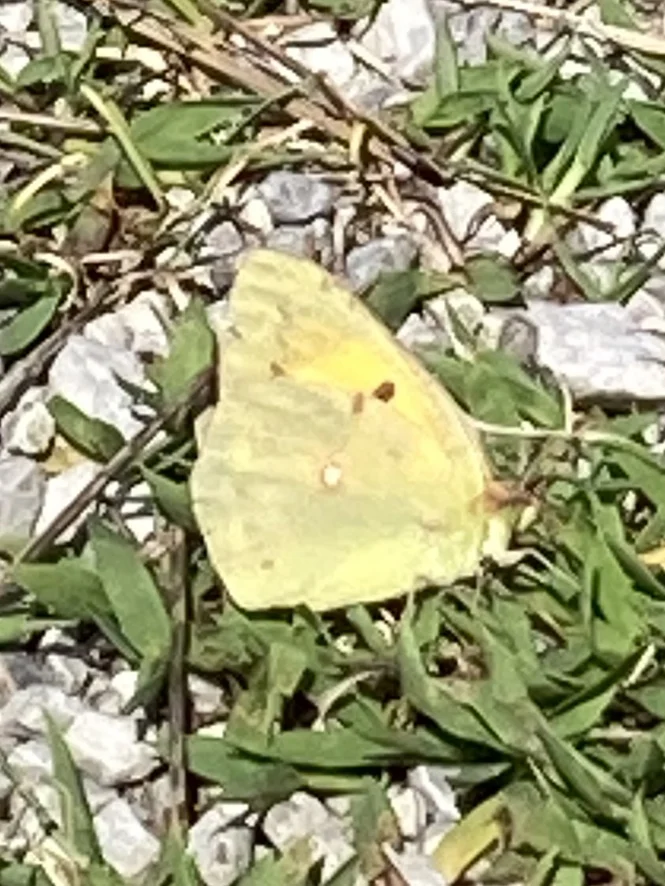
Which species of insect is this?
Colias croceus
